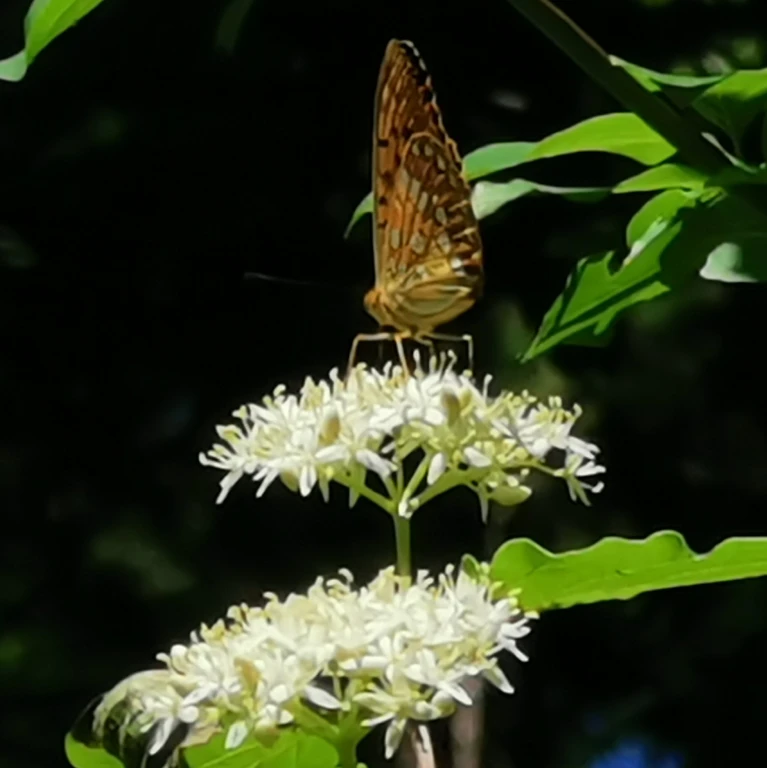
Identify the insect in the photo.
Fabriciana adippe
